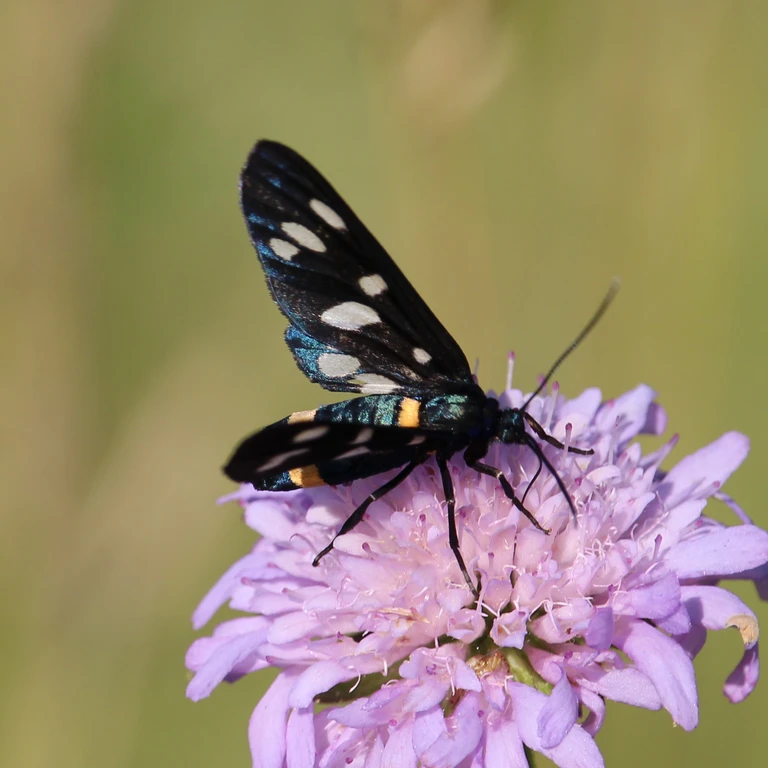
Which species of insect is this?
Amata phegea
